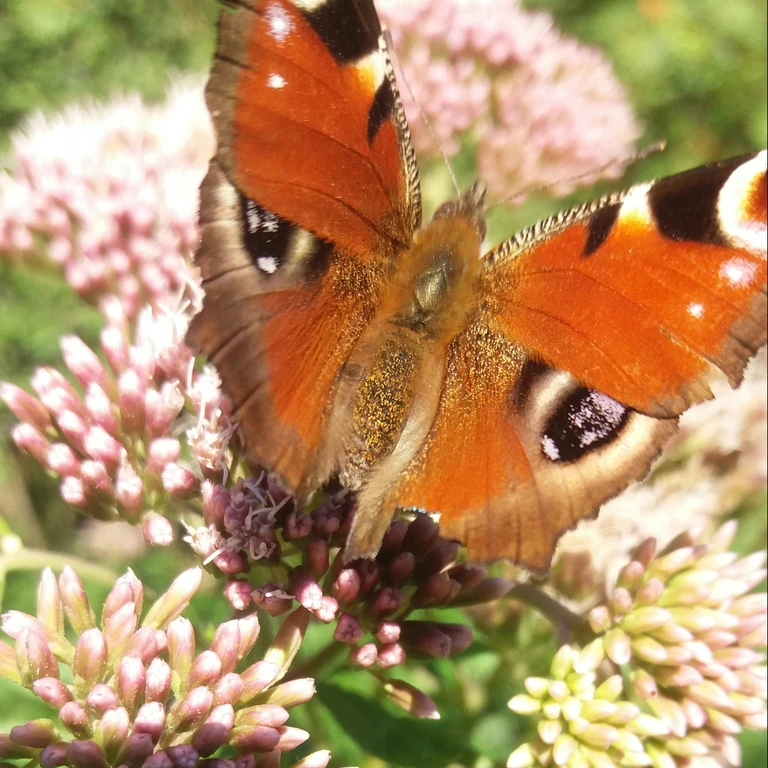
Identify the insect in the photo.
Aglais io
